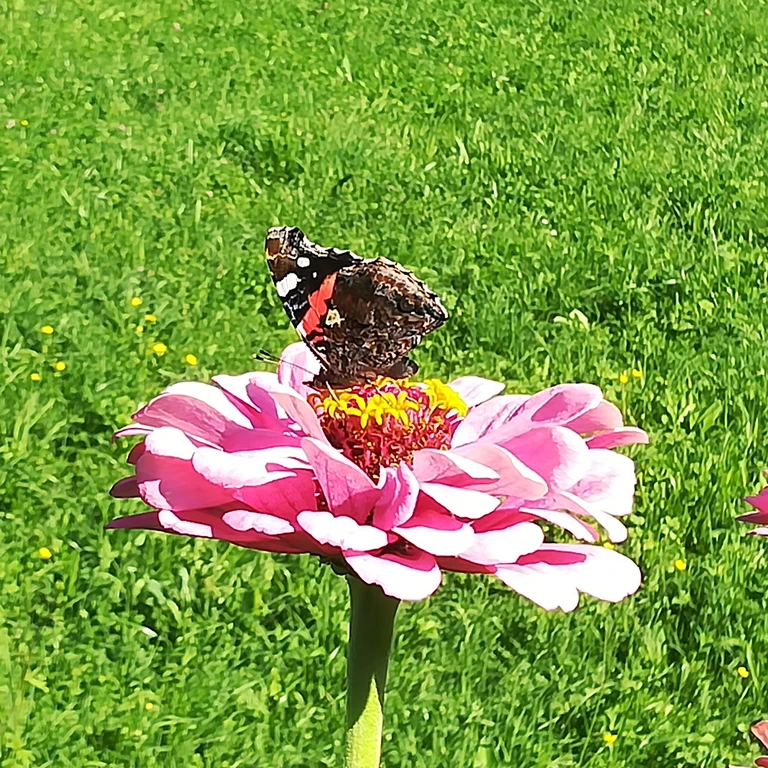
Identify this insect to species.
Vanessa atalanta
